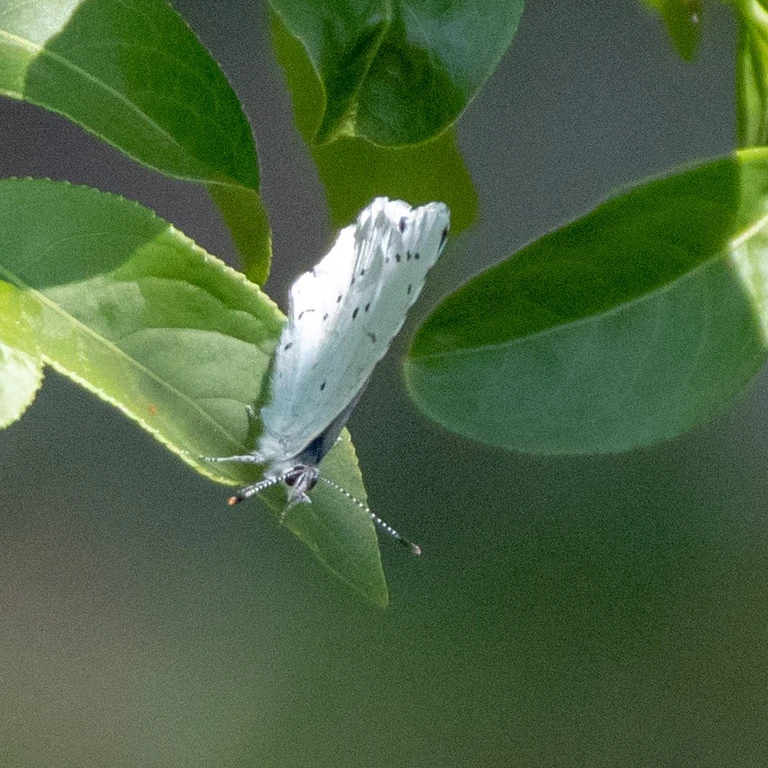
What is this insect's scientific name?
Celastrina argiolus
